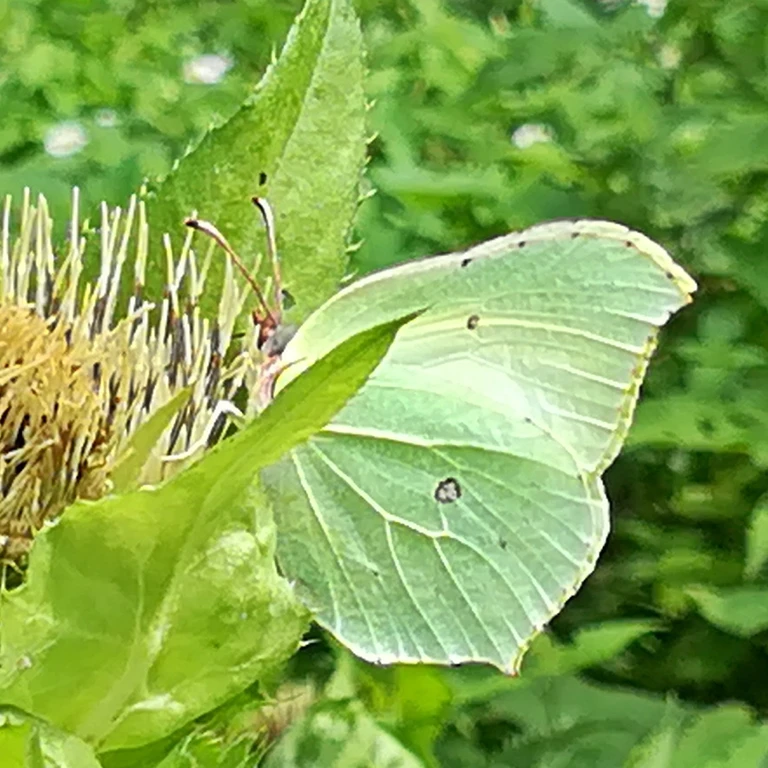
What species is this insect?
Gonepteryx rhamni
